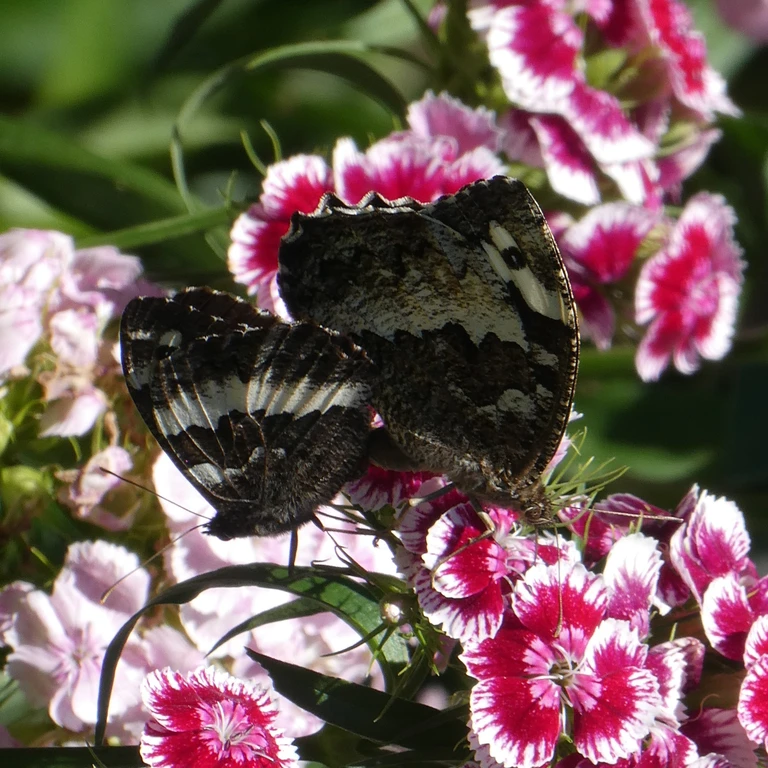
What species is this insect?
Brintesia circe
